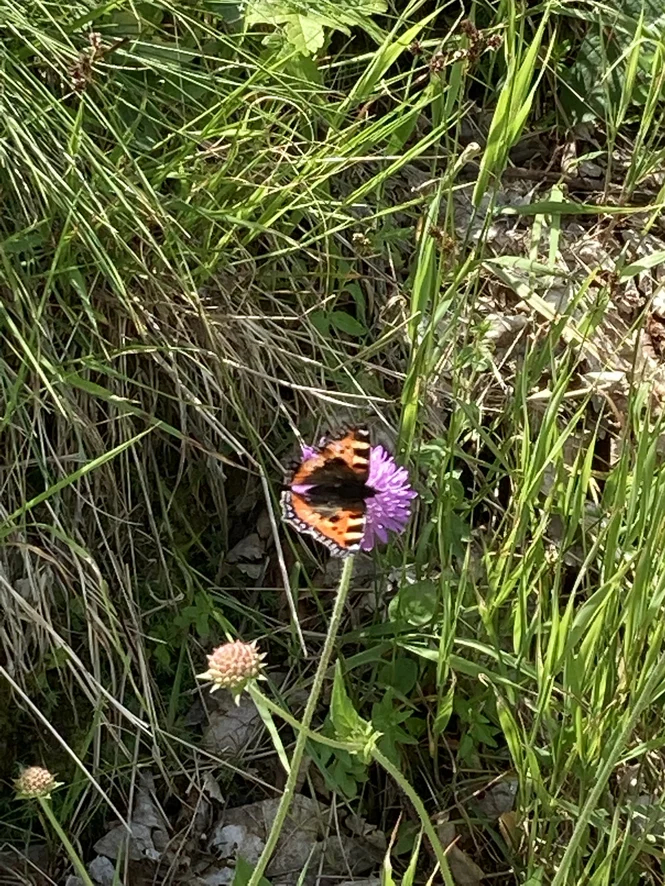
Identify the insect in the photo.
Aglais urticae
